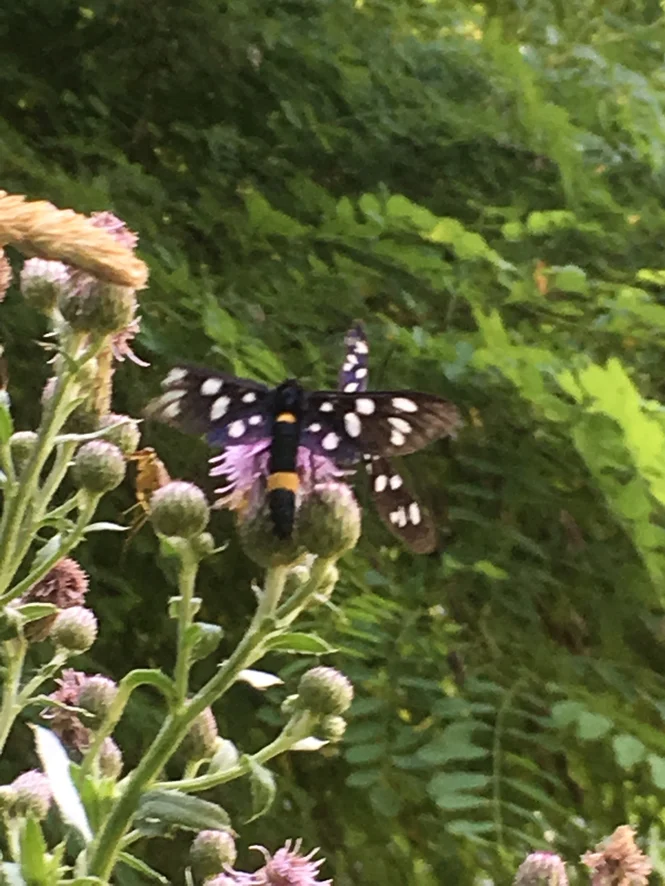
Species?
Amata phegea
